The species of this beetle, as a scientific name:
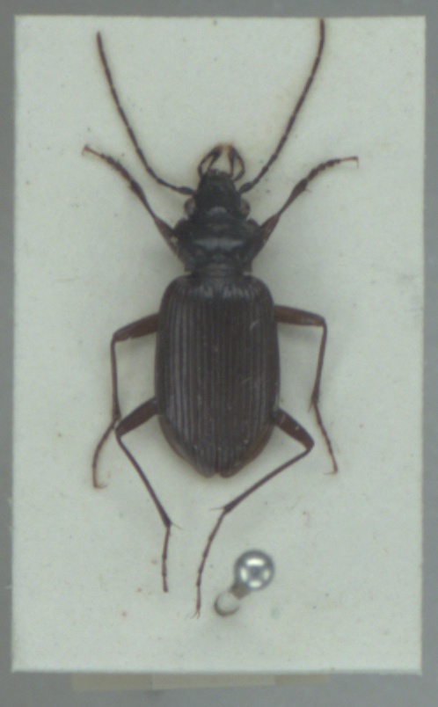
Nebria rufescens
